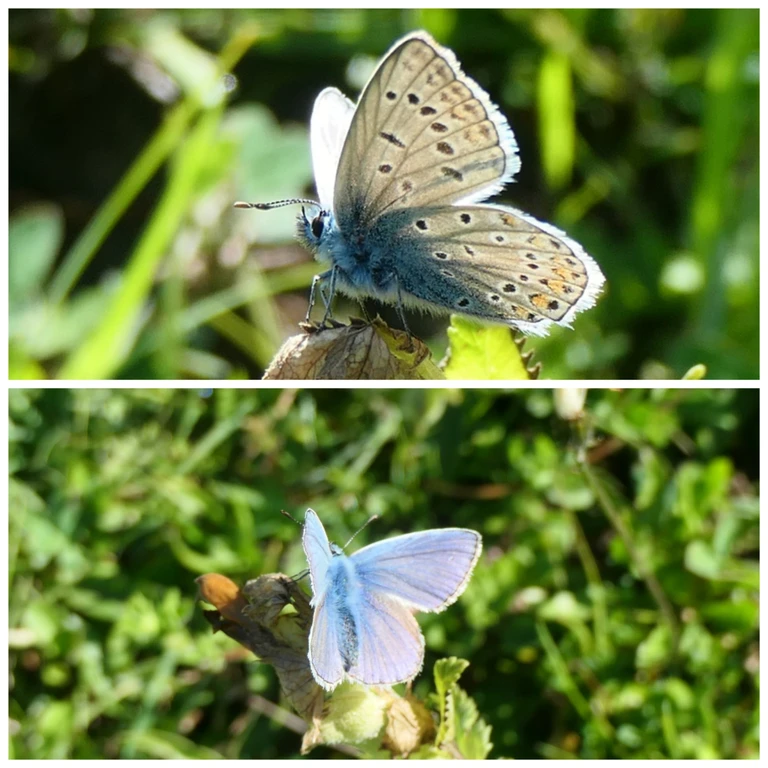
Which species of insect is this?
Polyommatus icarus
